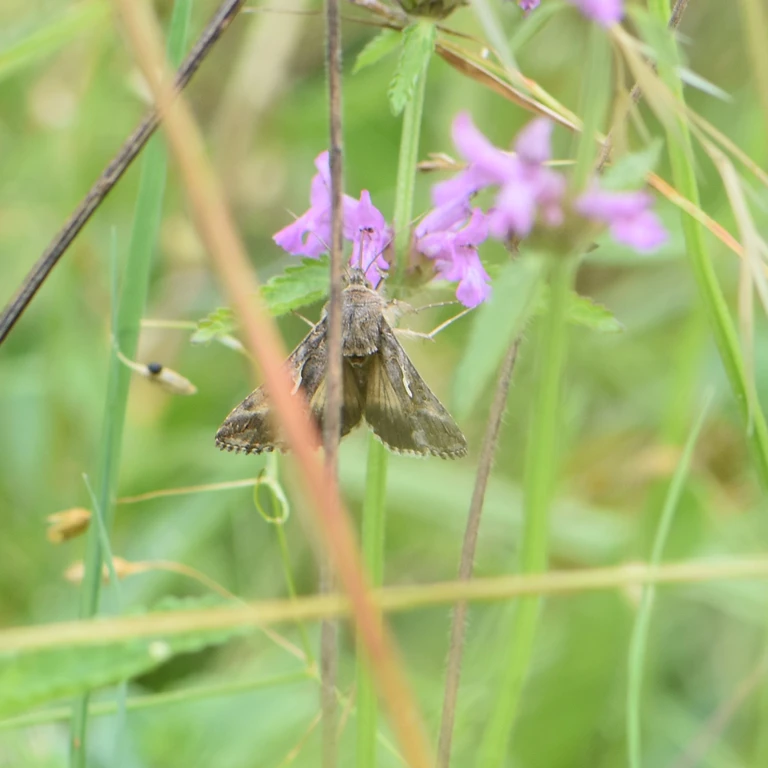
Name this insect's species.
Autographa gamma
